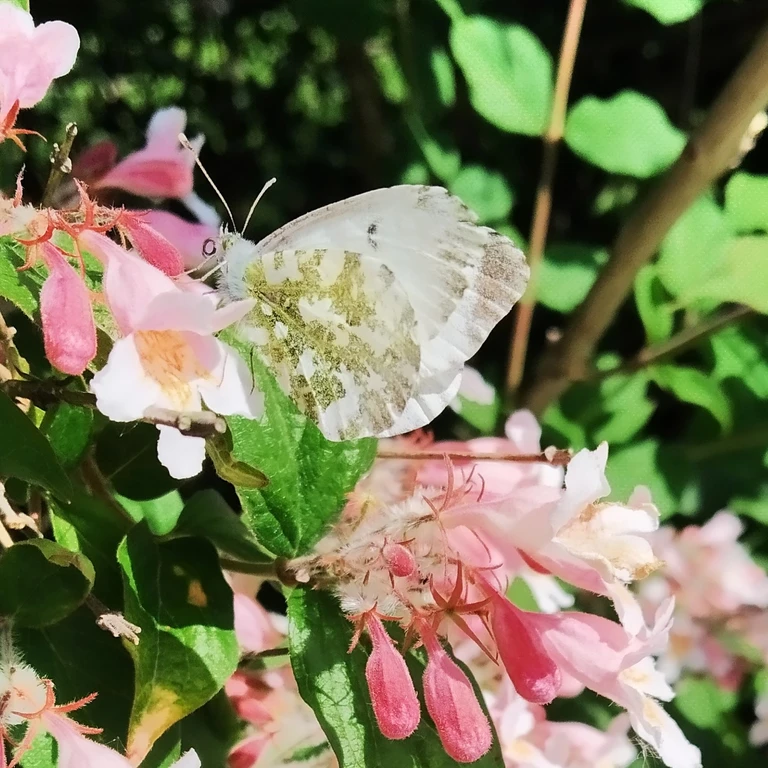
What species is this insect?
Anthocharis cardamines
